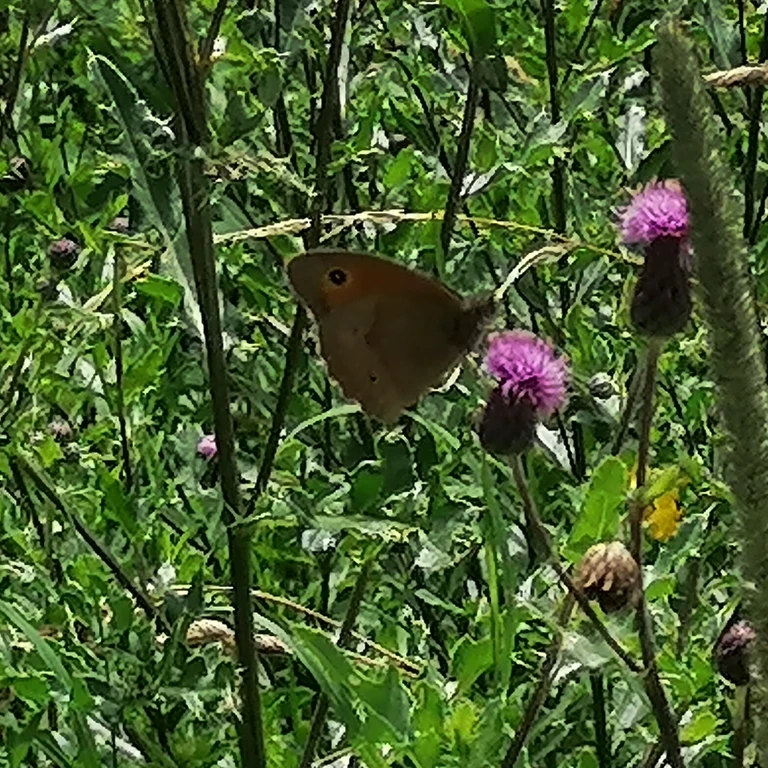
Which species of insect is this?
Maniola jurtina
